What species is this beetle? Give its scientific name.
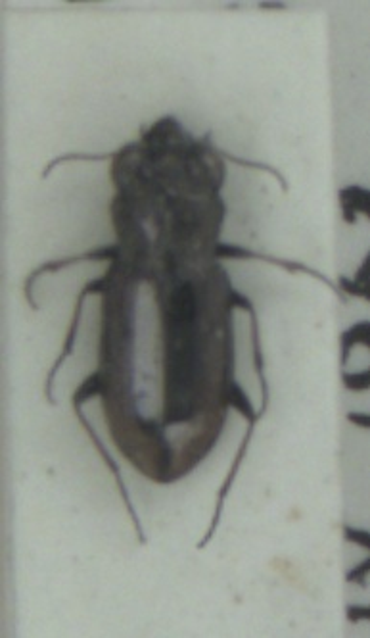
Notiophilus biguttatus
